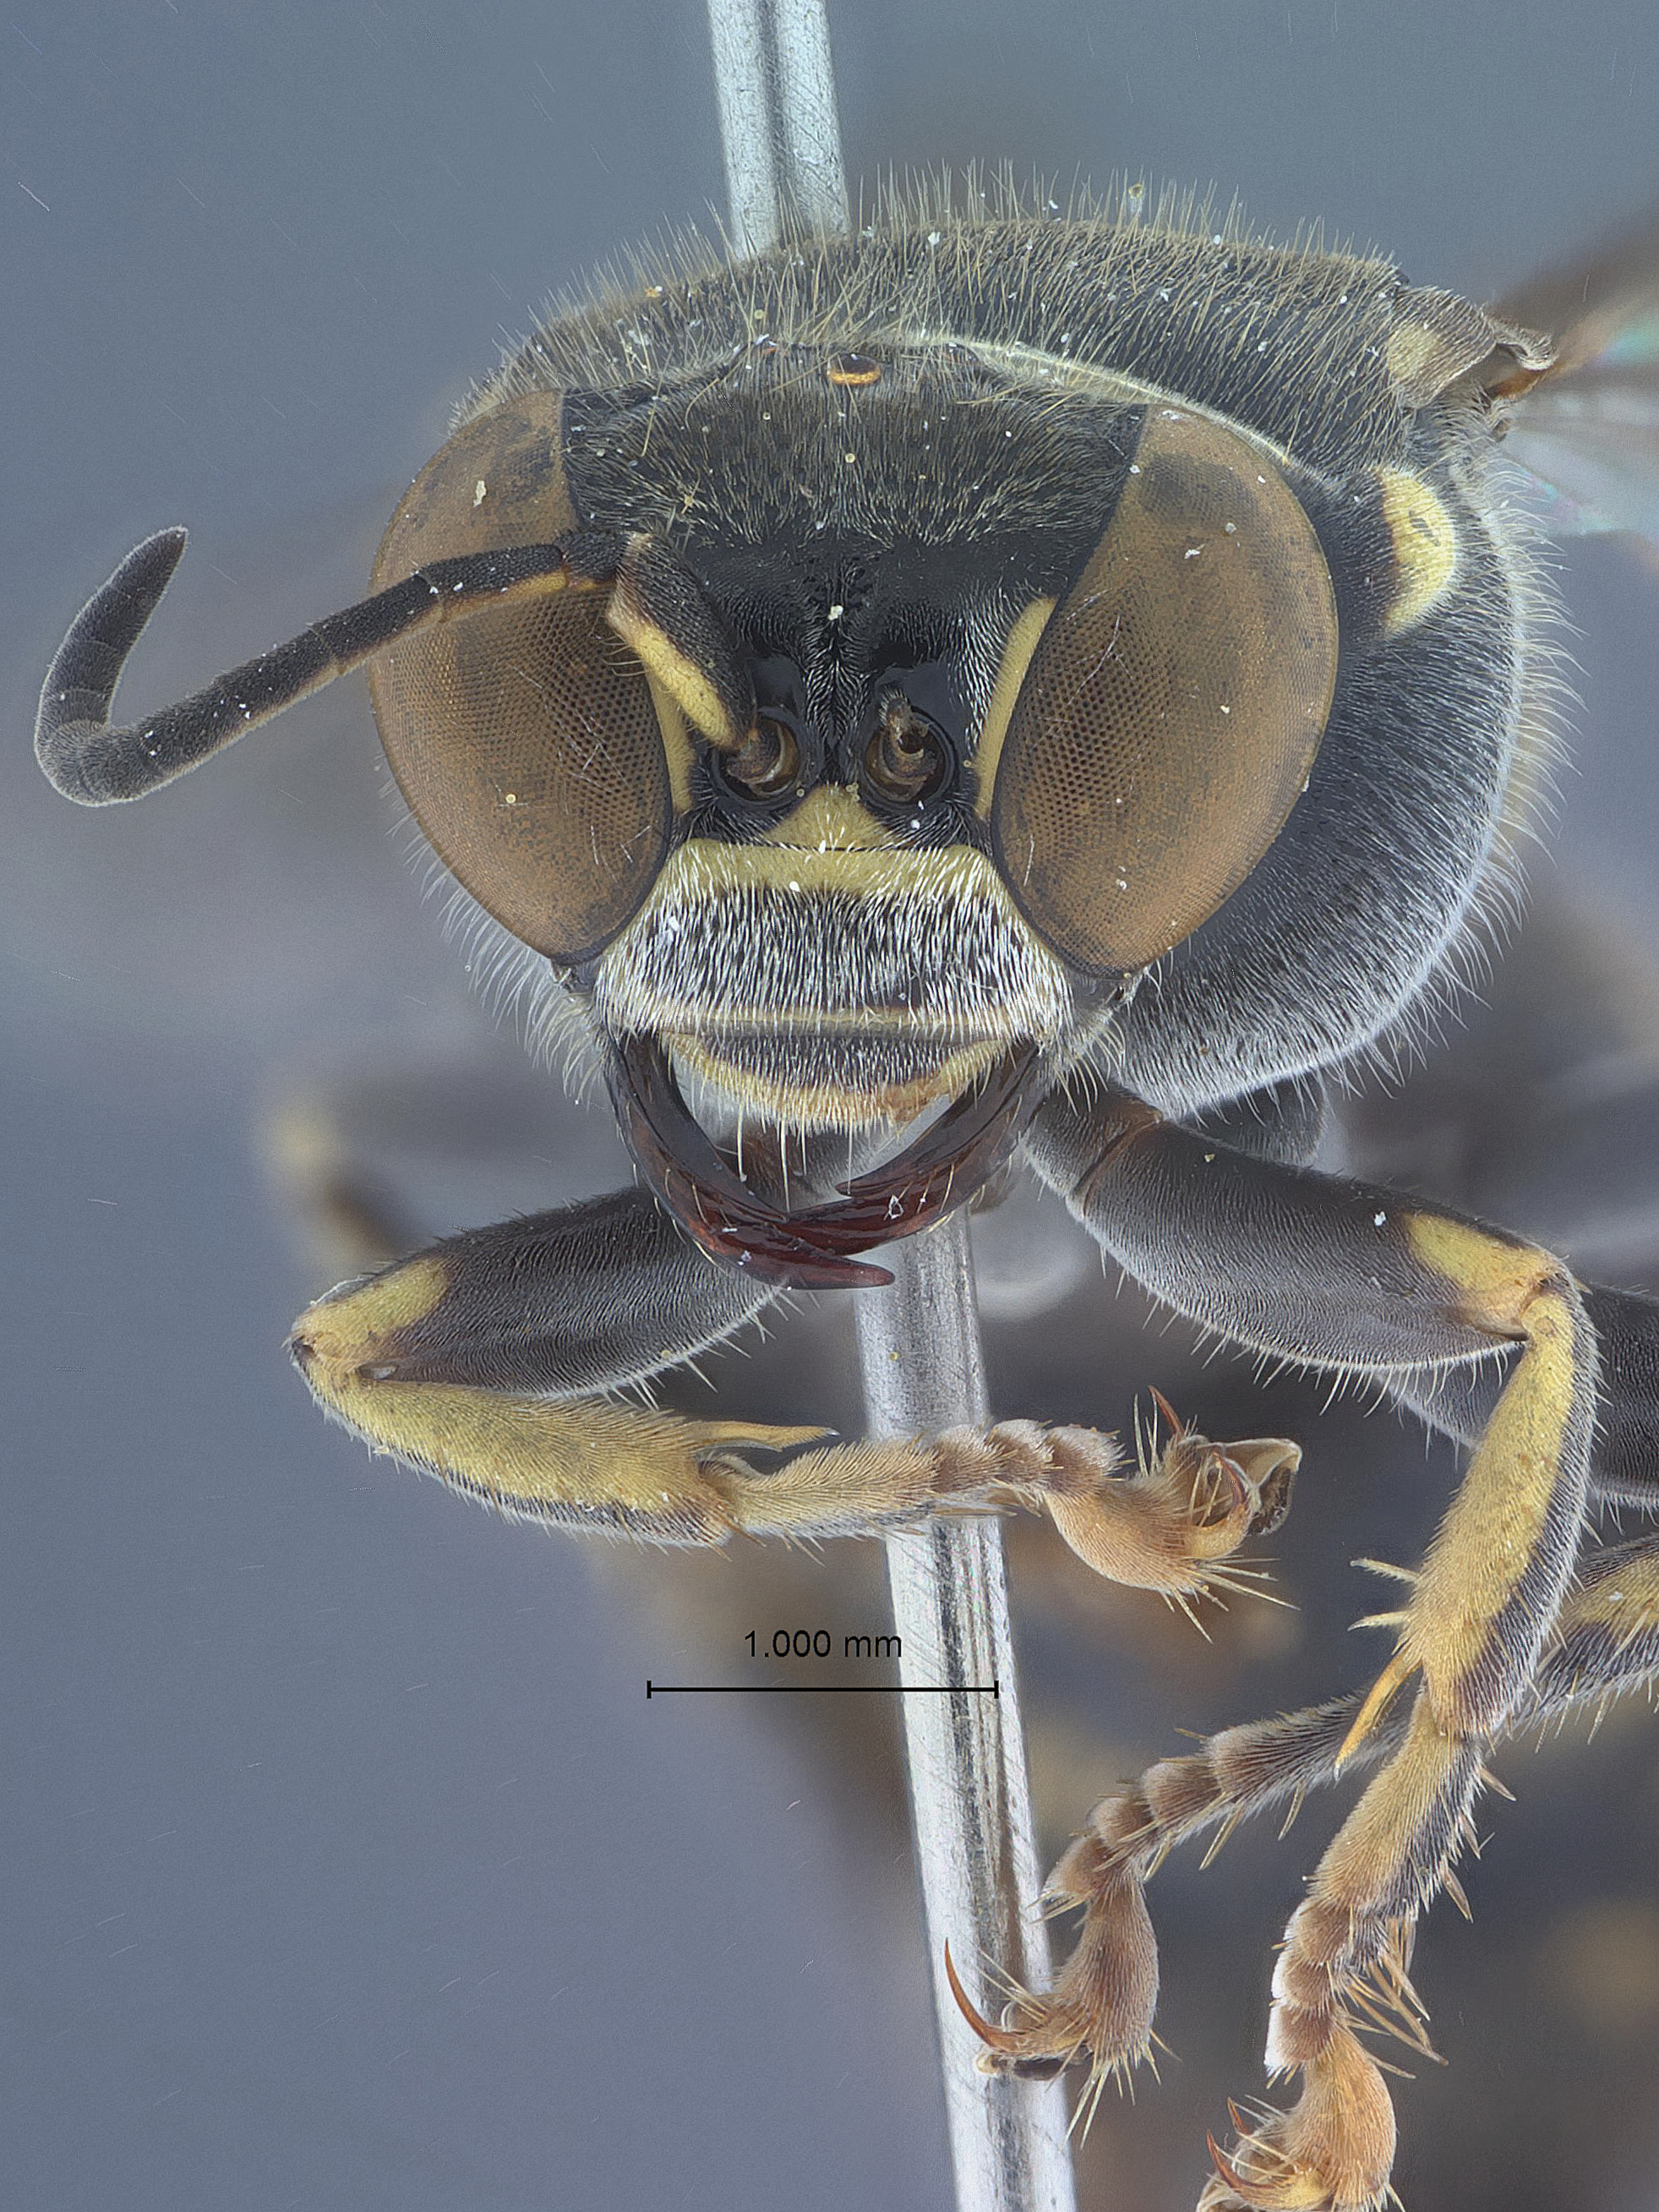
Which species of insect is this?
Bembecinus penpuchiensis
